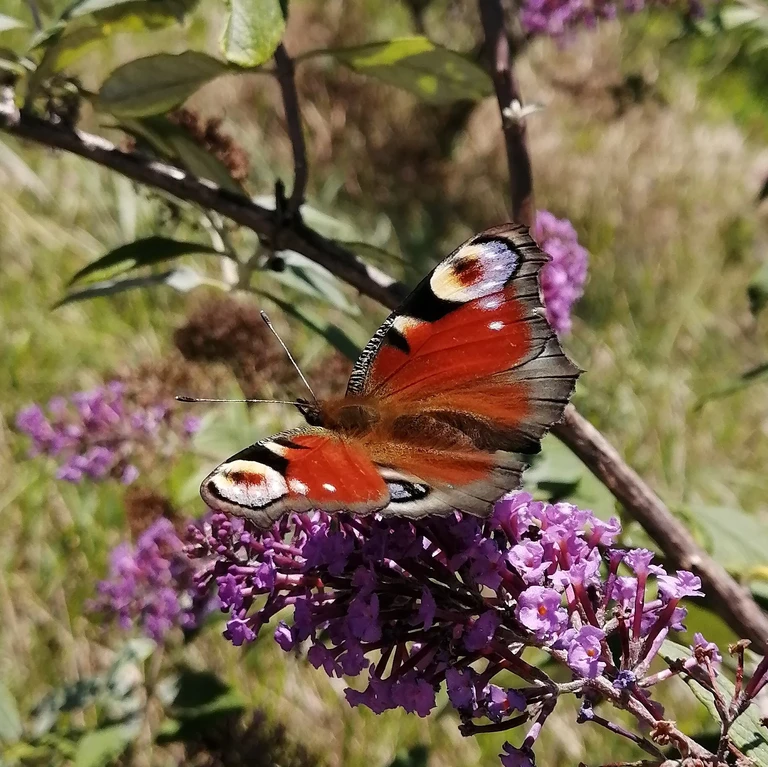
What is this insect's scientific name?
Aglais io
